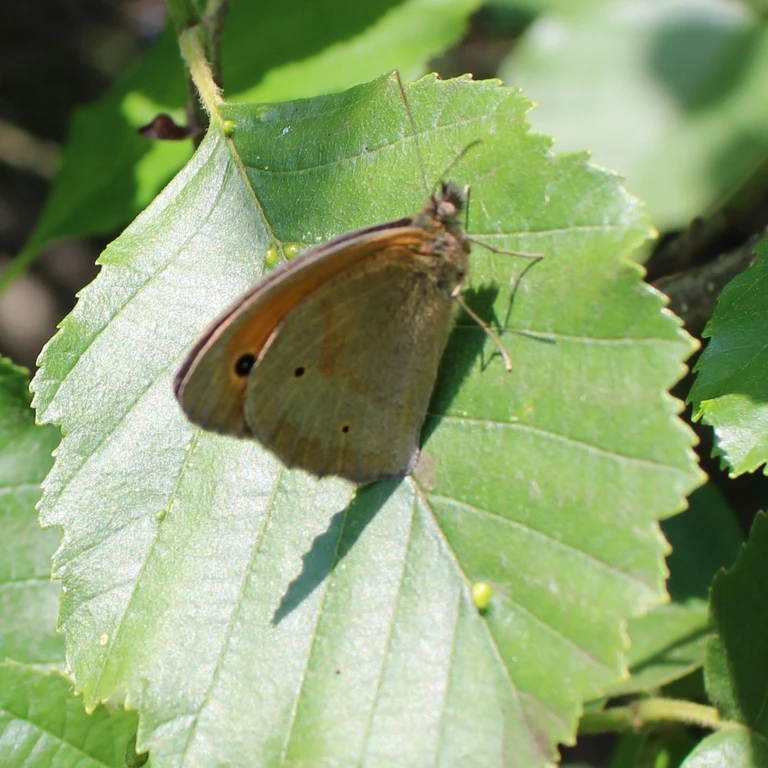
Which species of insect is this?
Maniola jurtina
